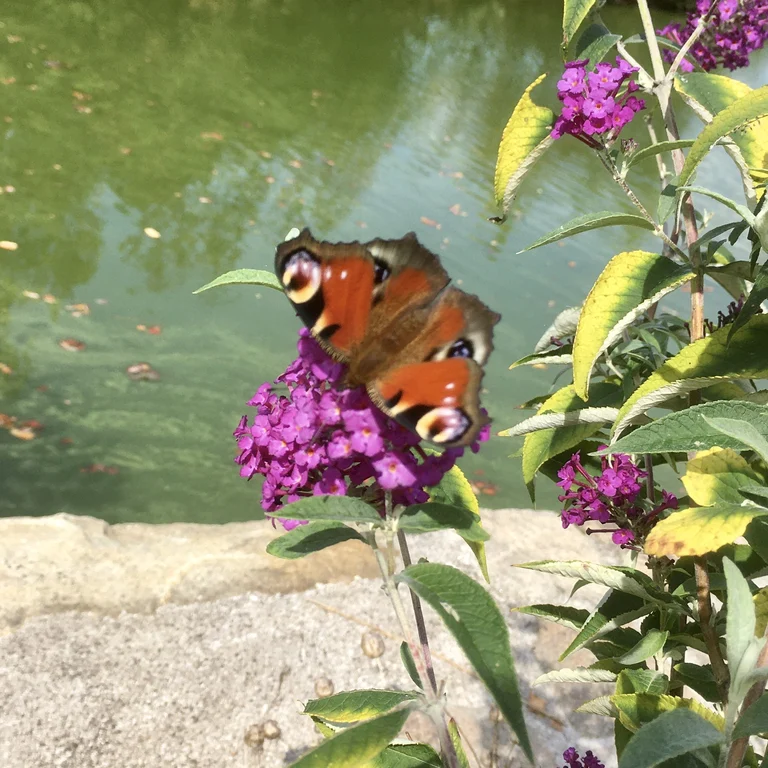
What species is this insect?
Aglais io
